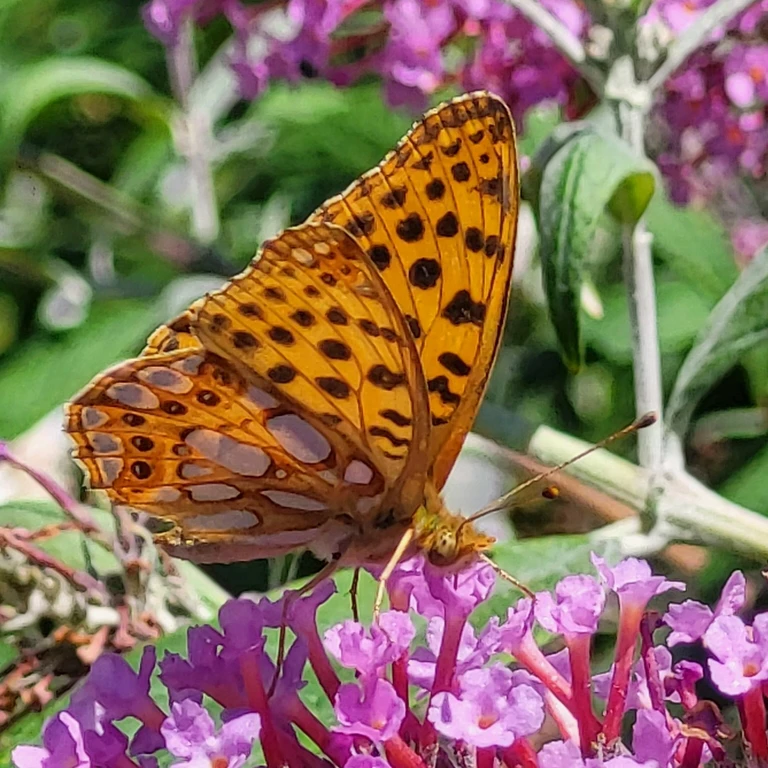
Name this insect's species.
Issoria lathonia
